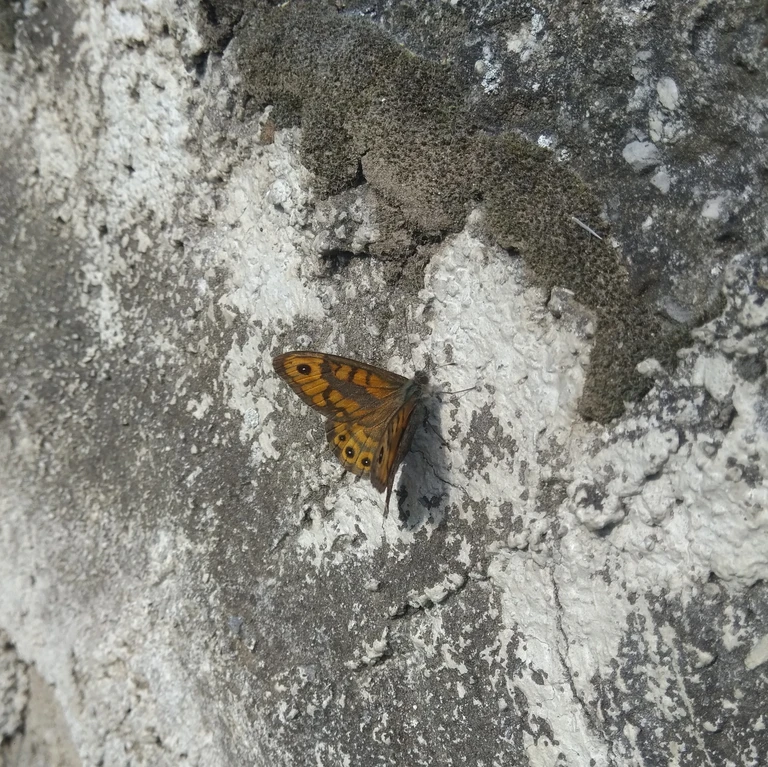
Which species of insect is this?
Lasiommata megera (also Pararge megera)
